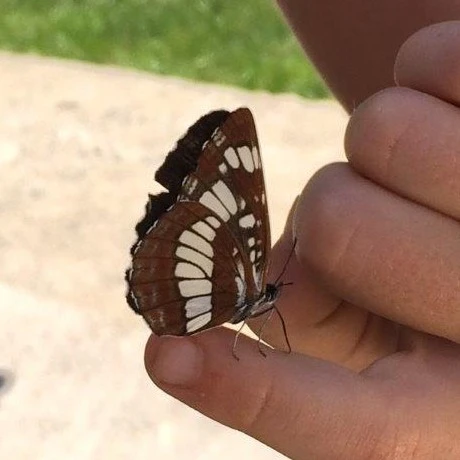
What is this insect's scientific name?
Neptis rivularis
